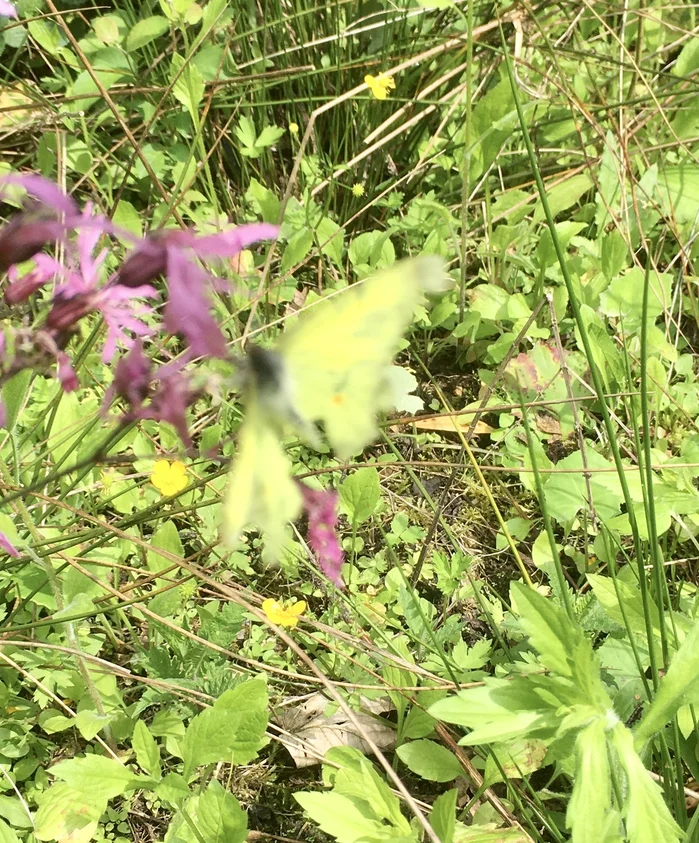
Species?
Gonepteryx rhamni
